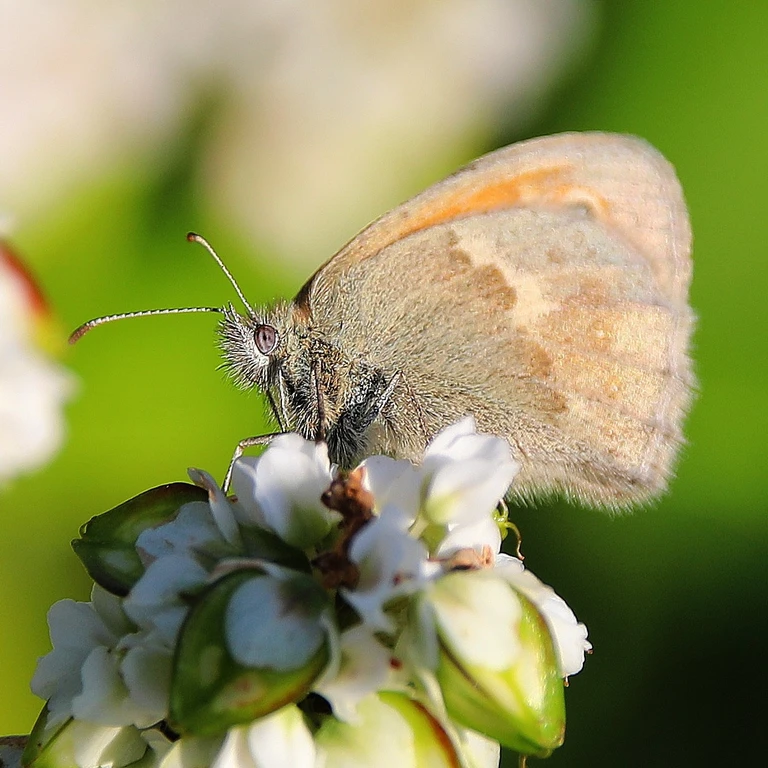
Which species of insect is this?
Coenonympha pamphilus
